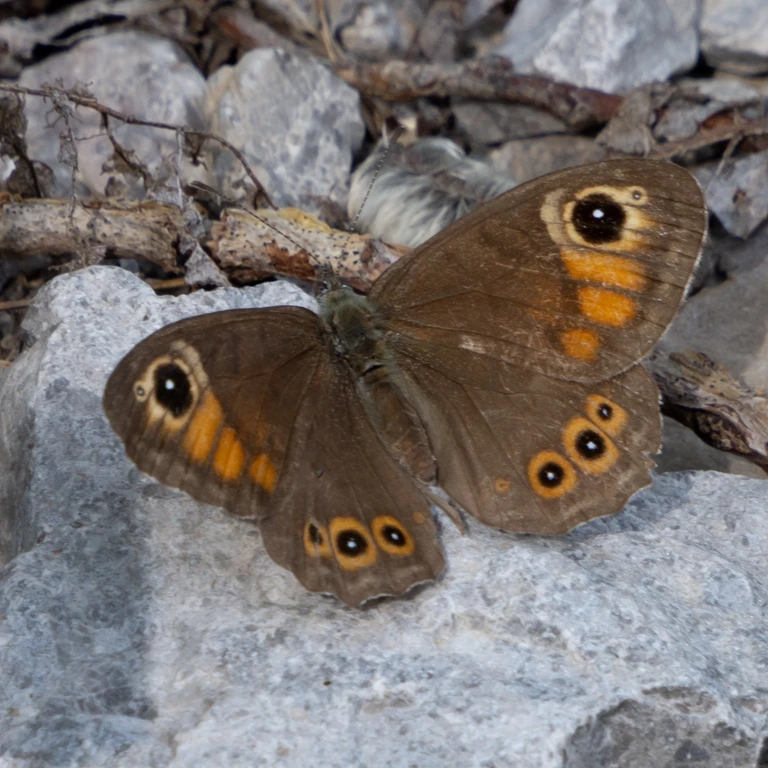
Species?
Lasiommata maera (also Pararge maera)
